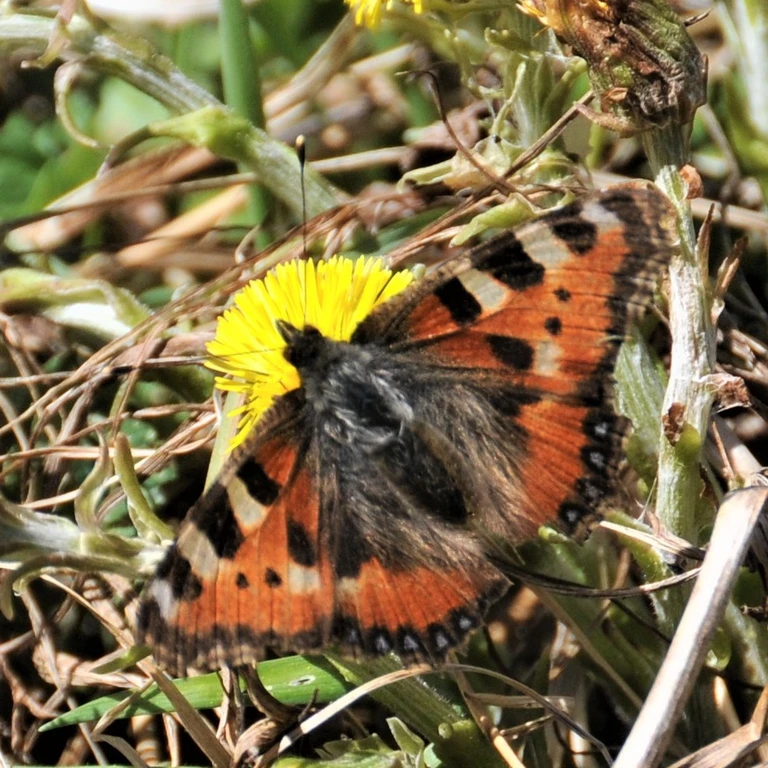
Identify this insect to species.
Aglais urticae
